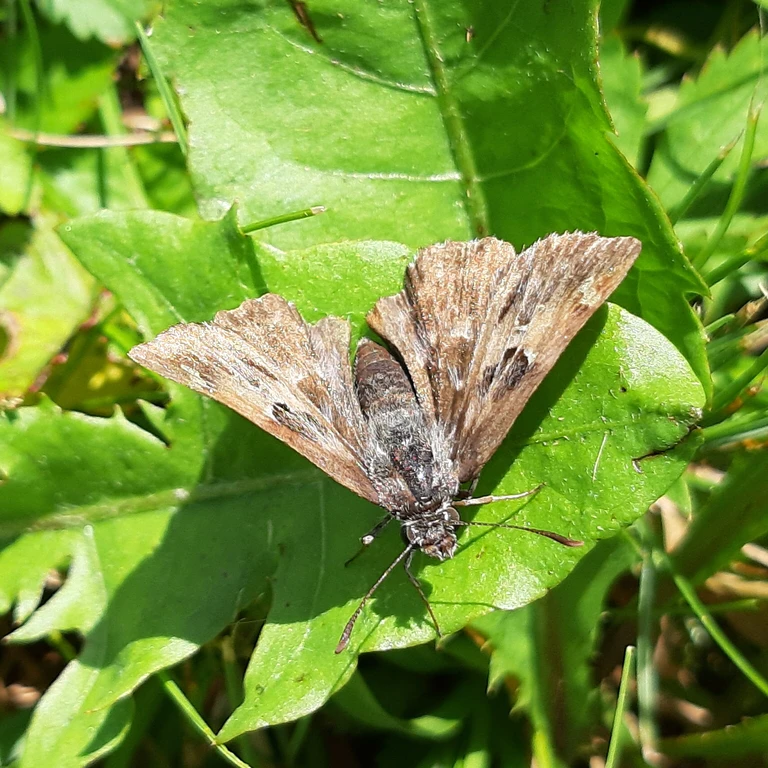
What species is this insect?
Carcharodus alceae
